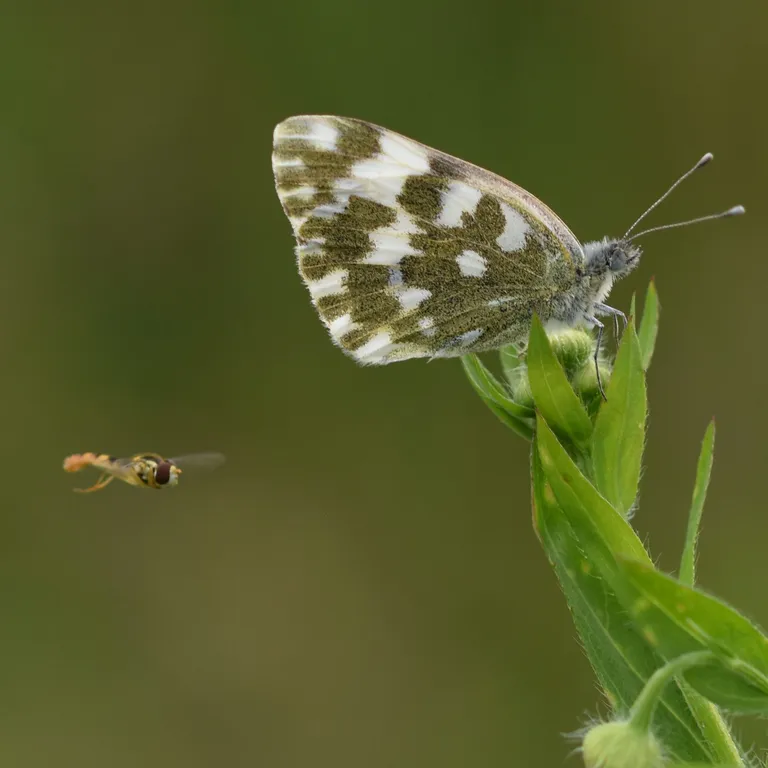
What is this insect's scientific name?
Pontia edusa
